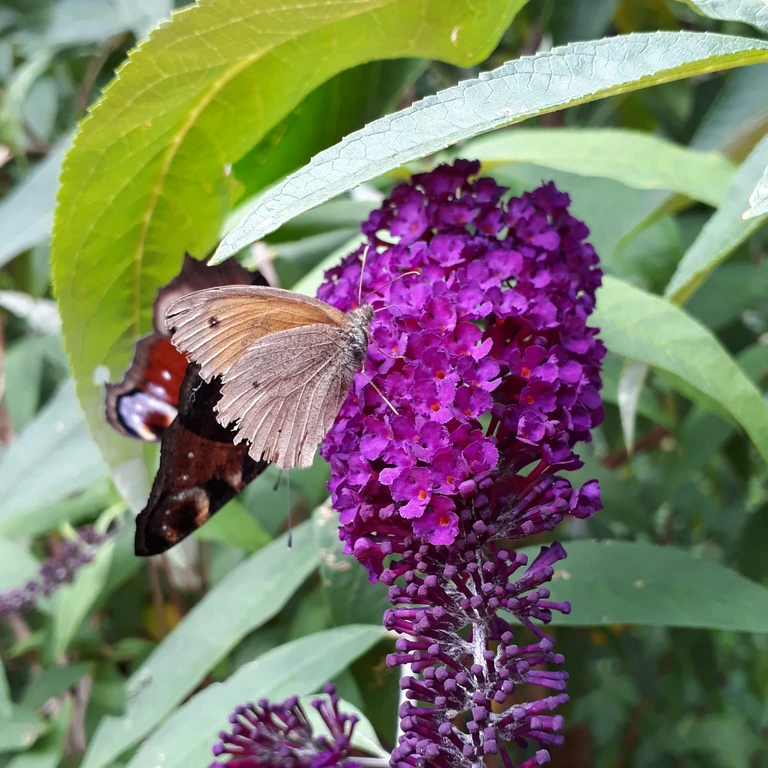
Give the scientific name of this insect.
Maniola jurtina
